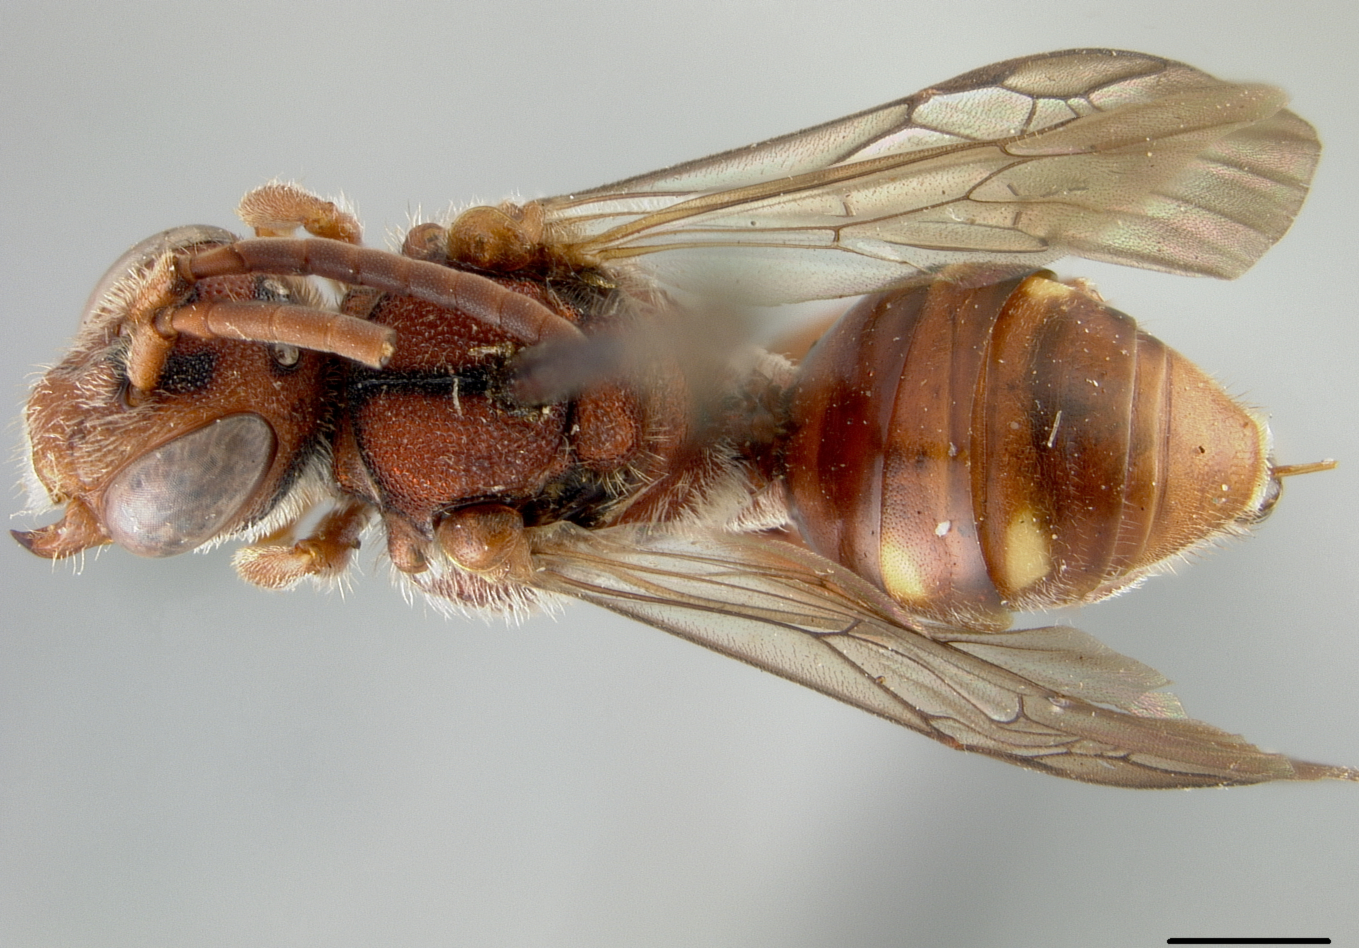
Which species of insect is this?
Nomada tyrrellensis
